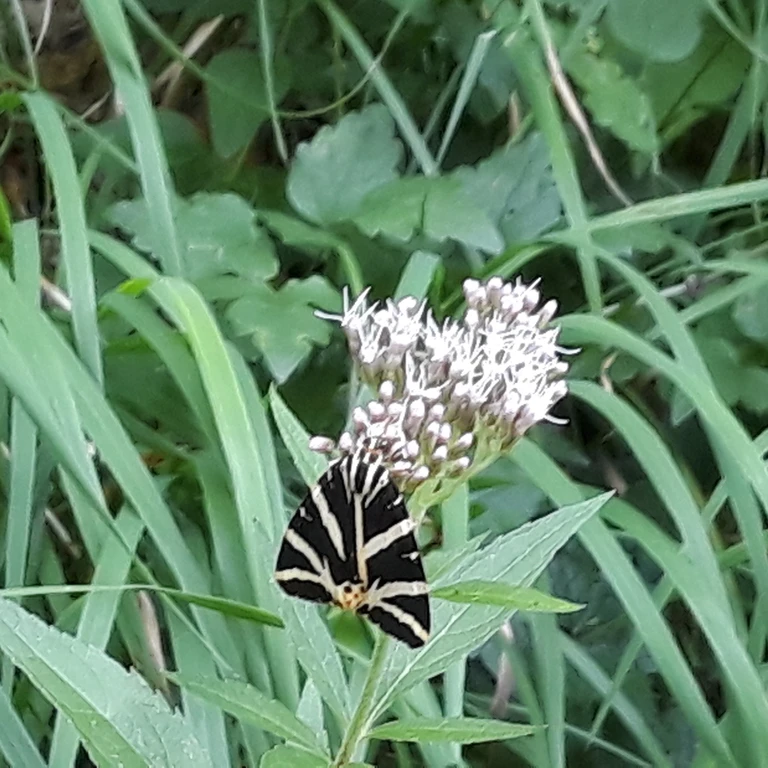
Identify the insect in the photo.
Euplagia quadripunctaria
